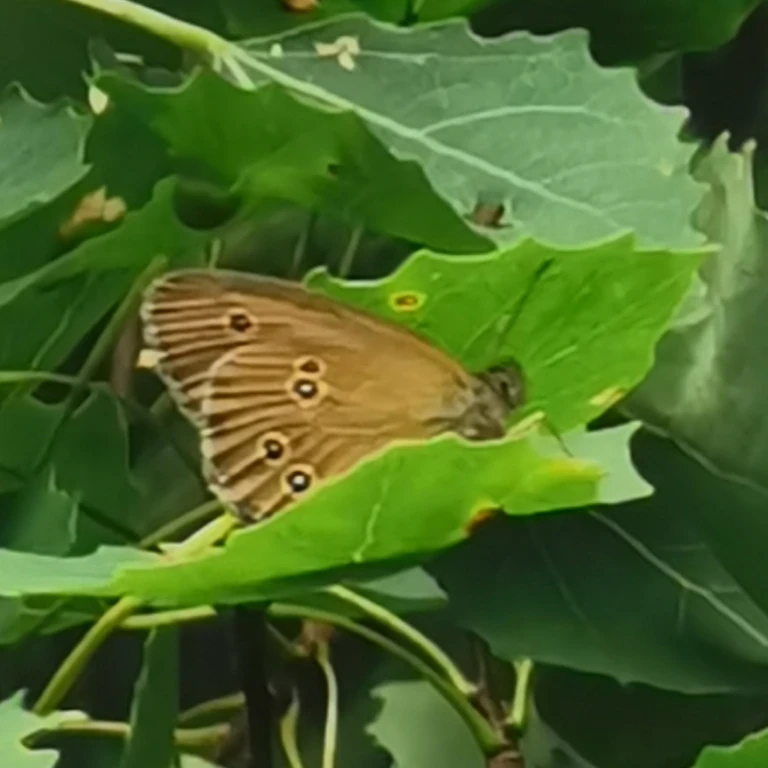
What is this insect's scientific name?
Aphantopus hyperantus
